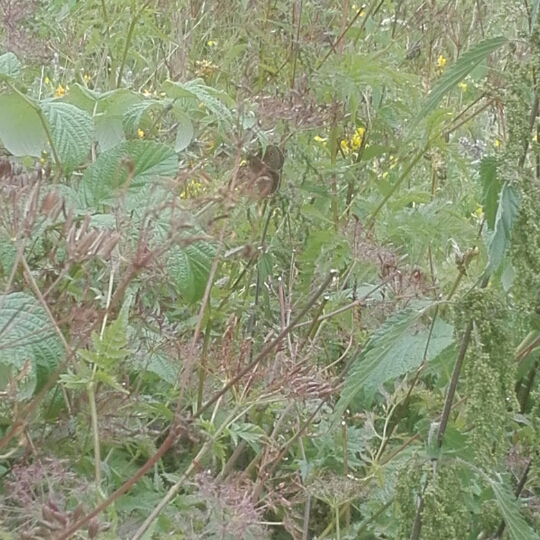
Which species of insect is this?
Aphantopus hyperantus
